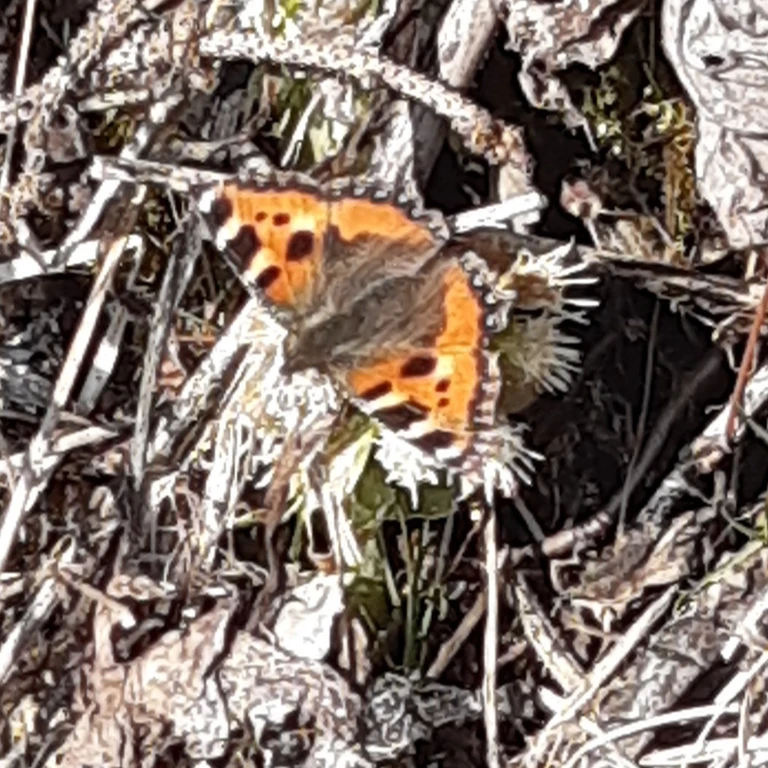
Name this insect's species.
Aglais urticae
